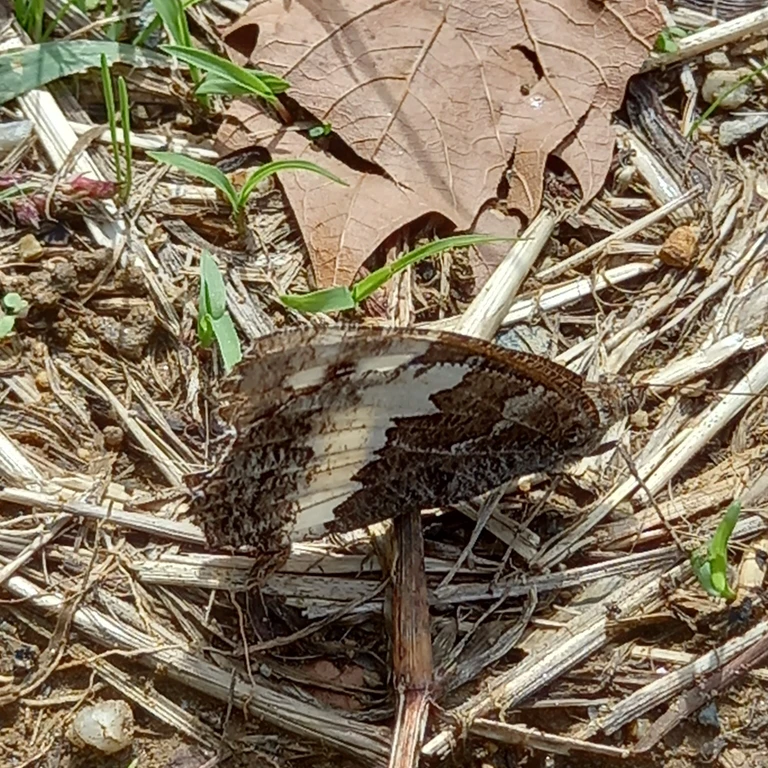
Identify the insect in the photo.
Brintesia circe
